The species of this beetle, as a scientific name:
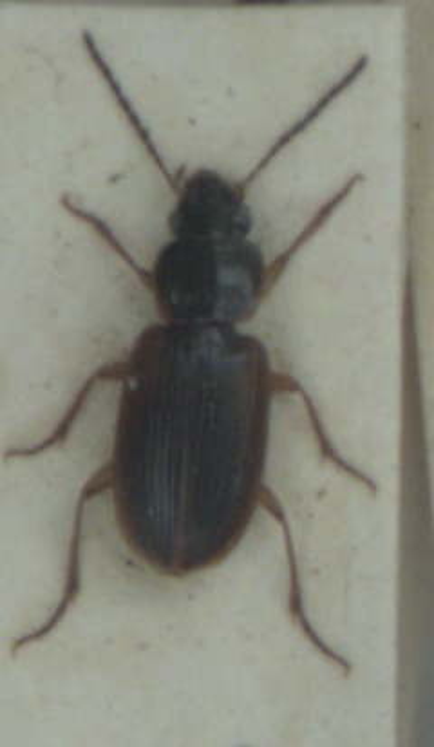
Stenolophus mixtus
